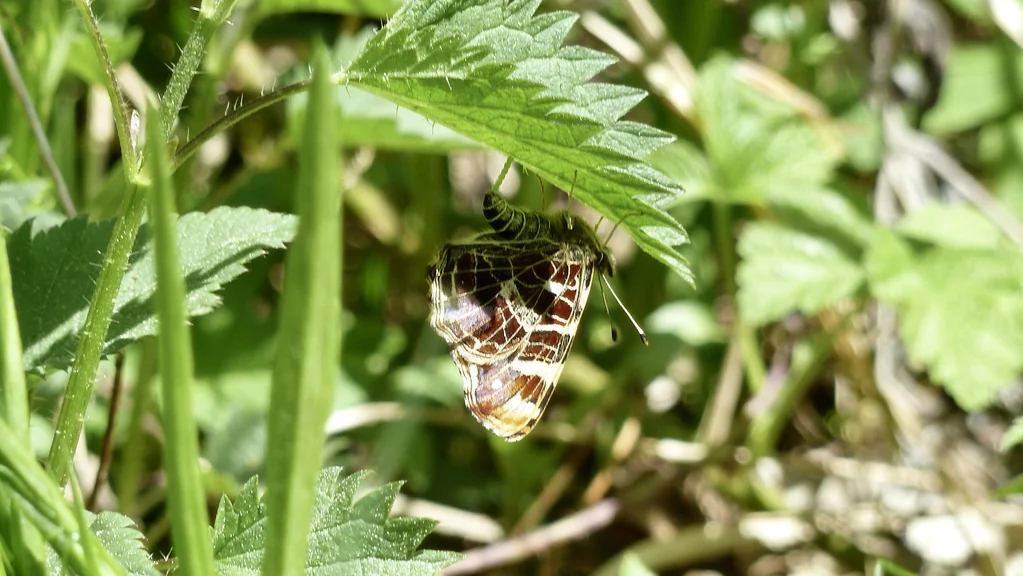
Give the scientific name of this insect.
Araschnia levana
